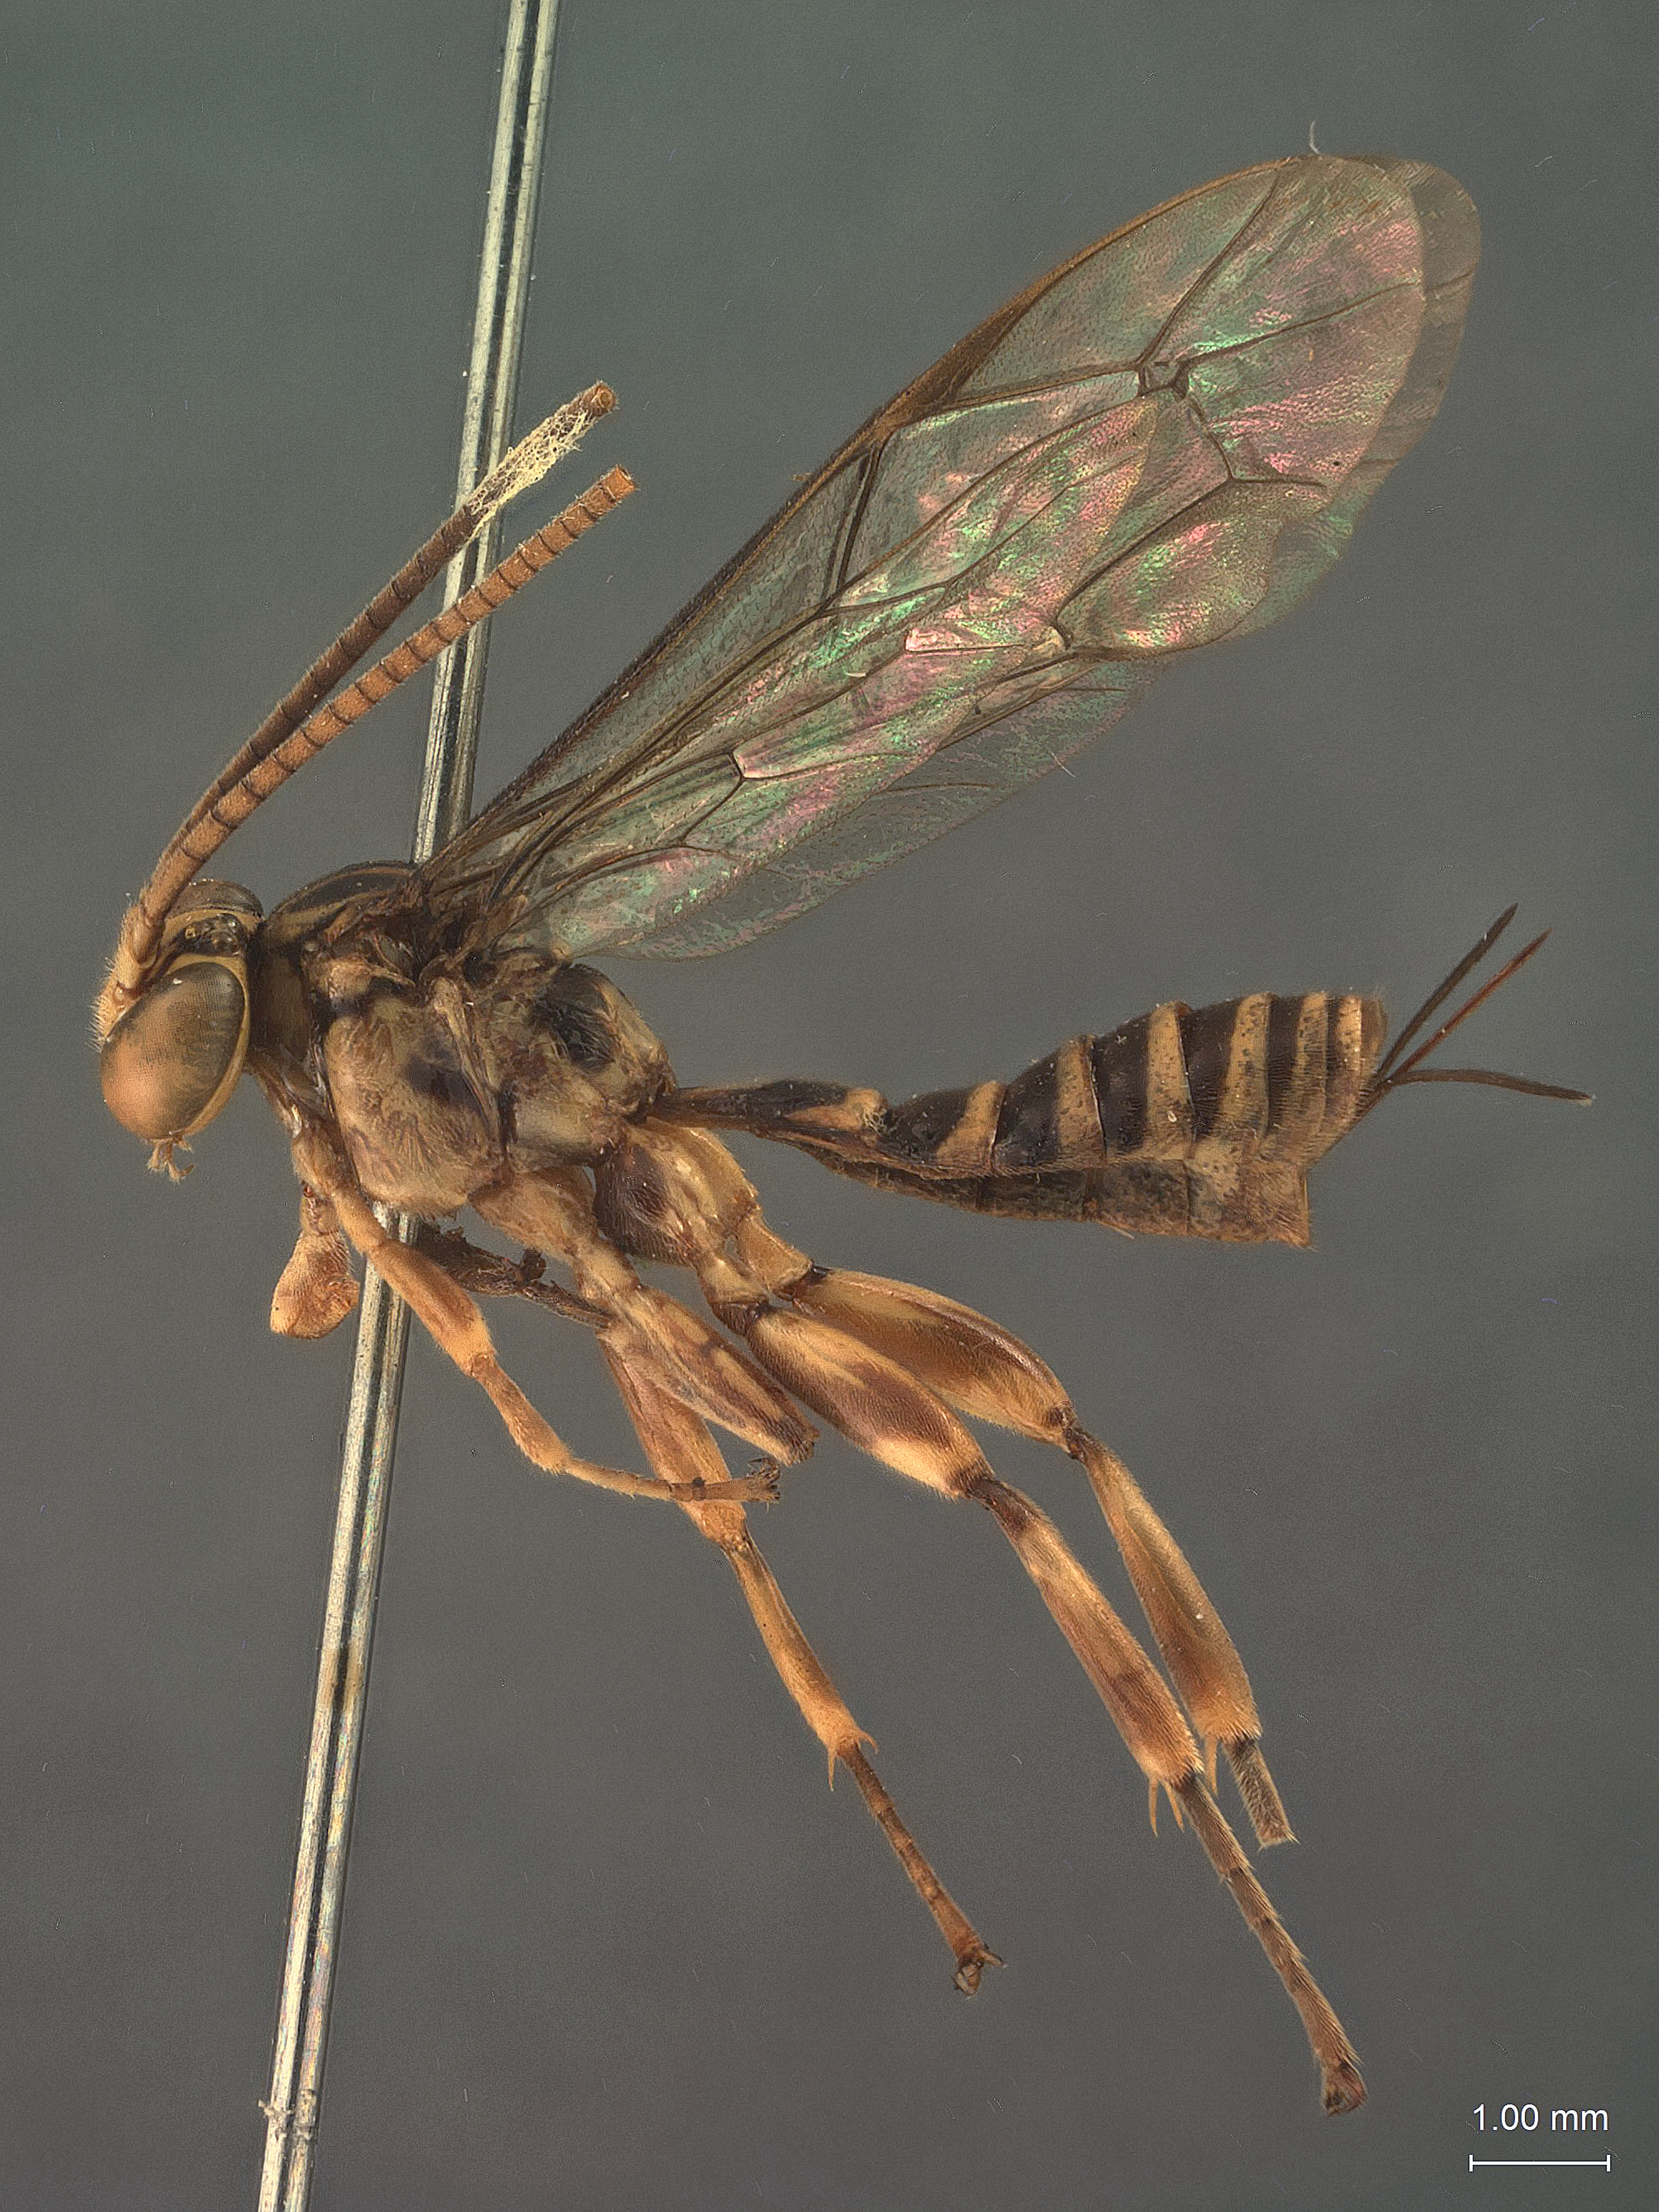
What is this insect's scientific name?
Theronia srutellata
